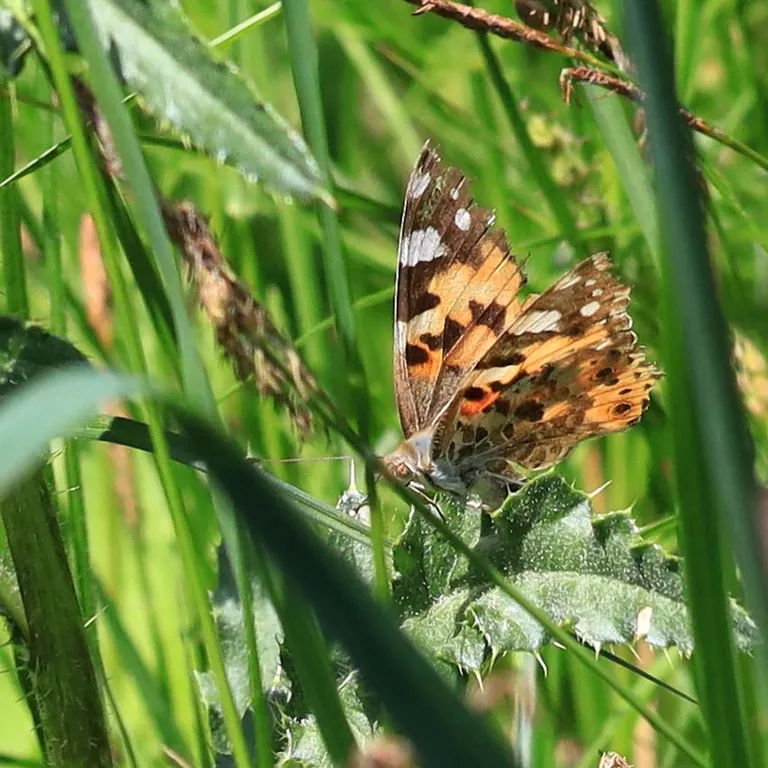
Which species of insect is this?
Vanessa cardui
